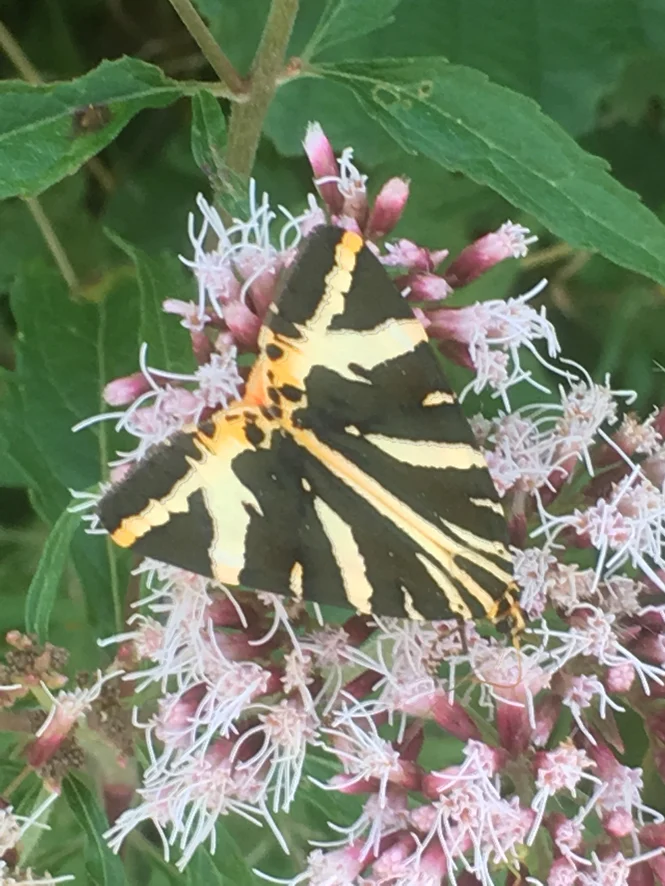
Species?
Euplagia quadripunctaria
